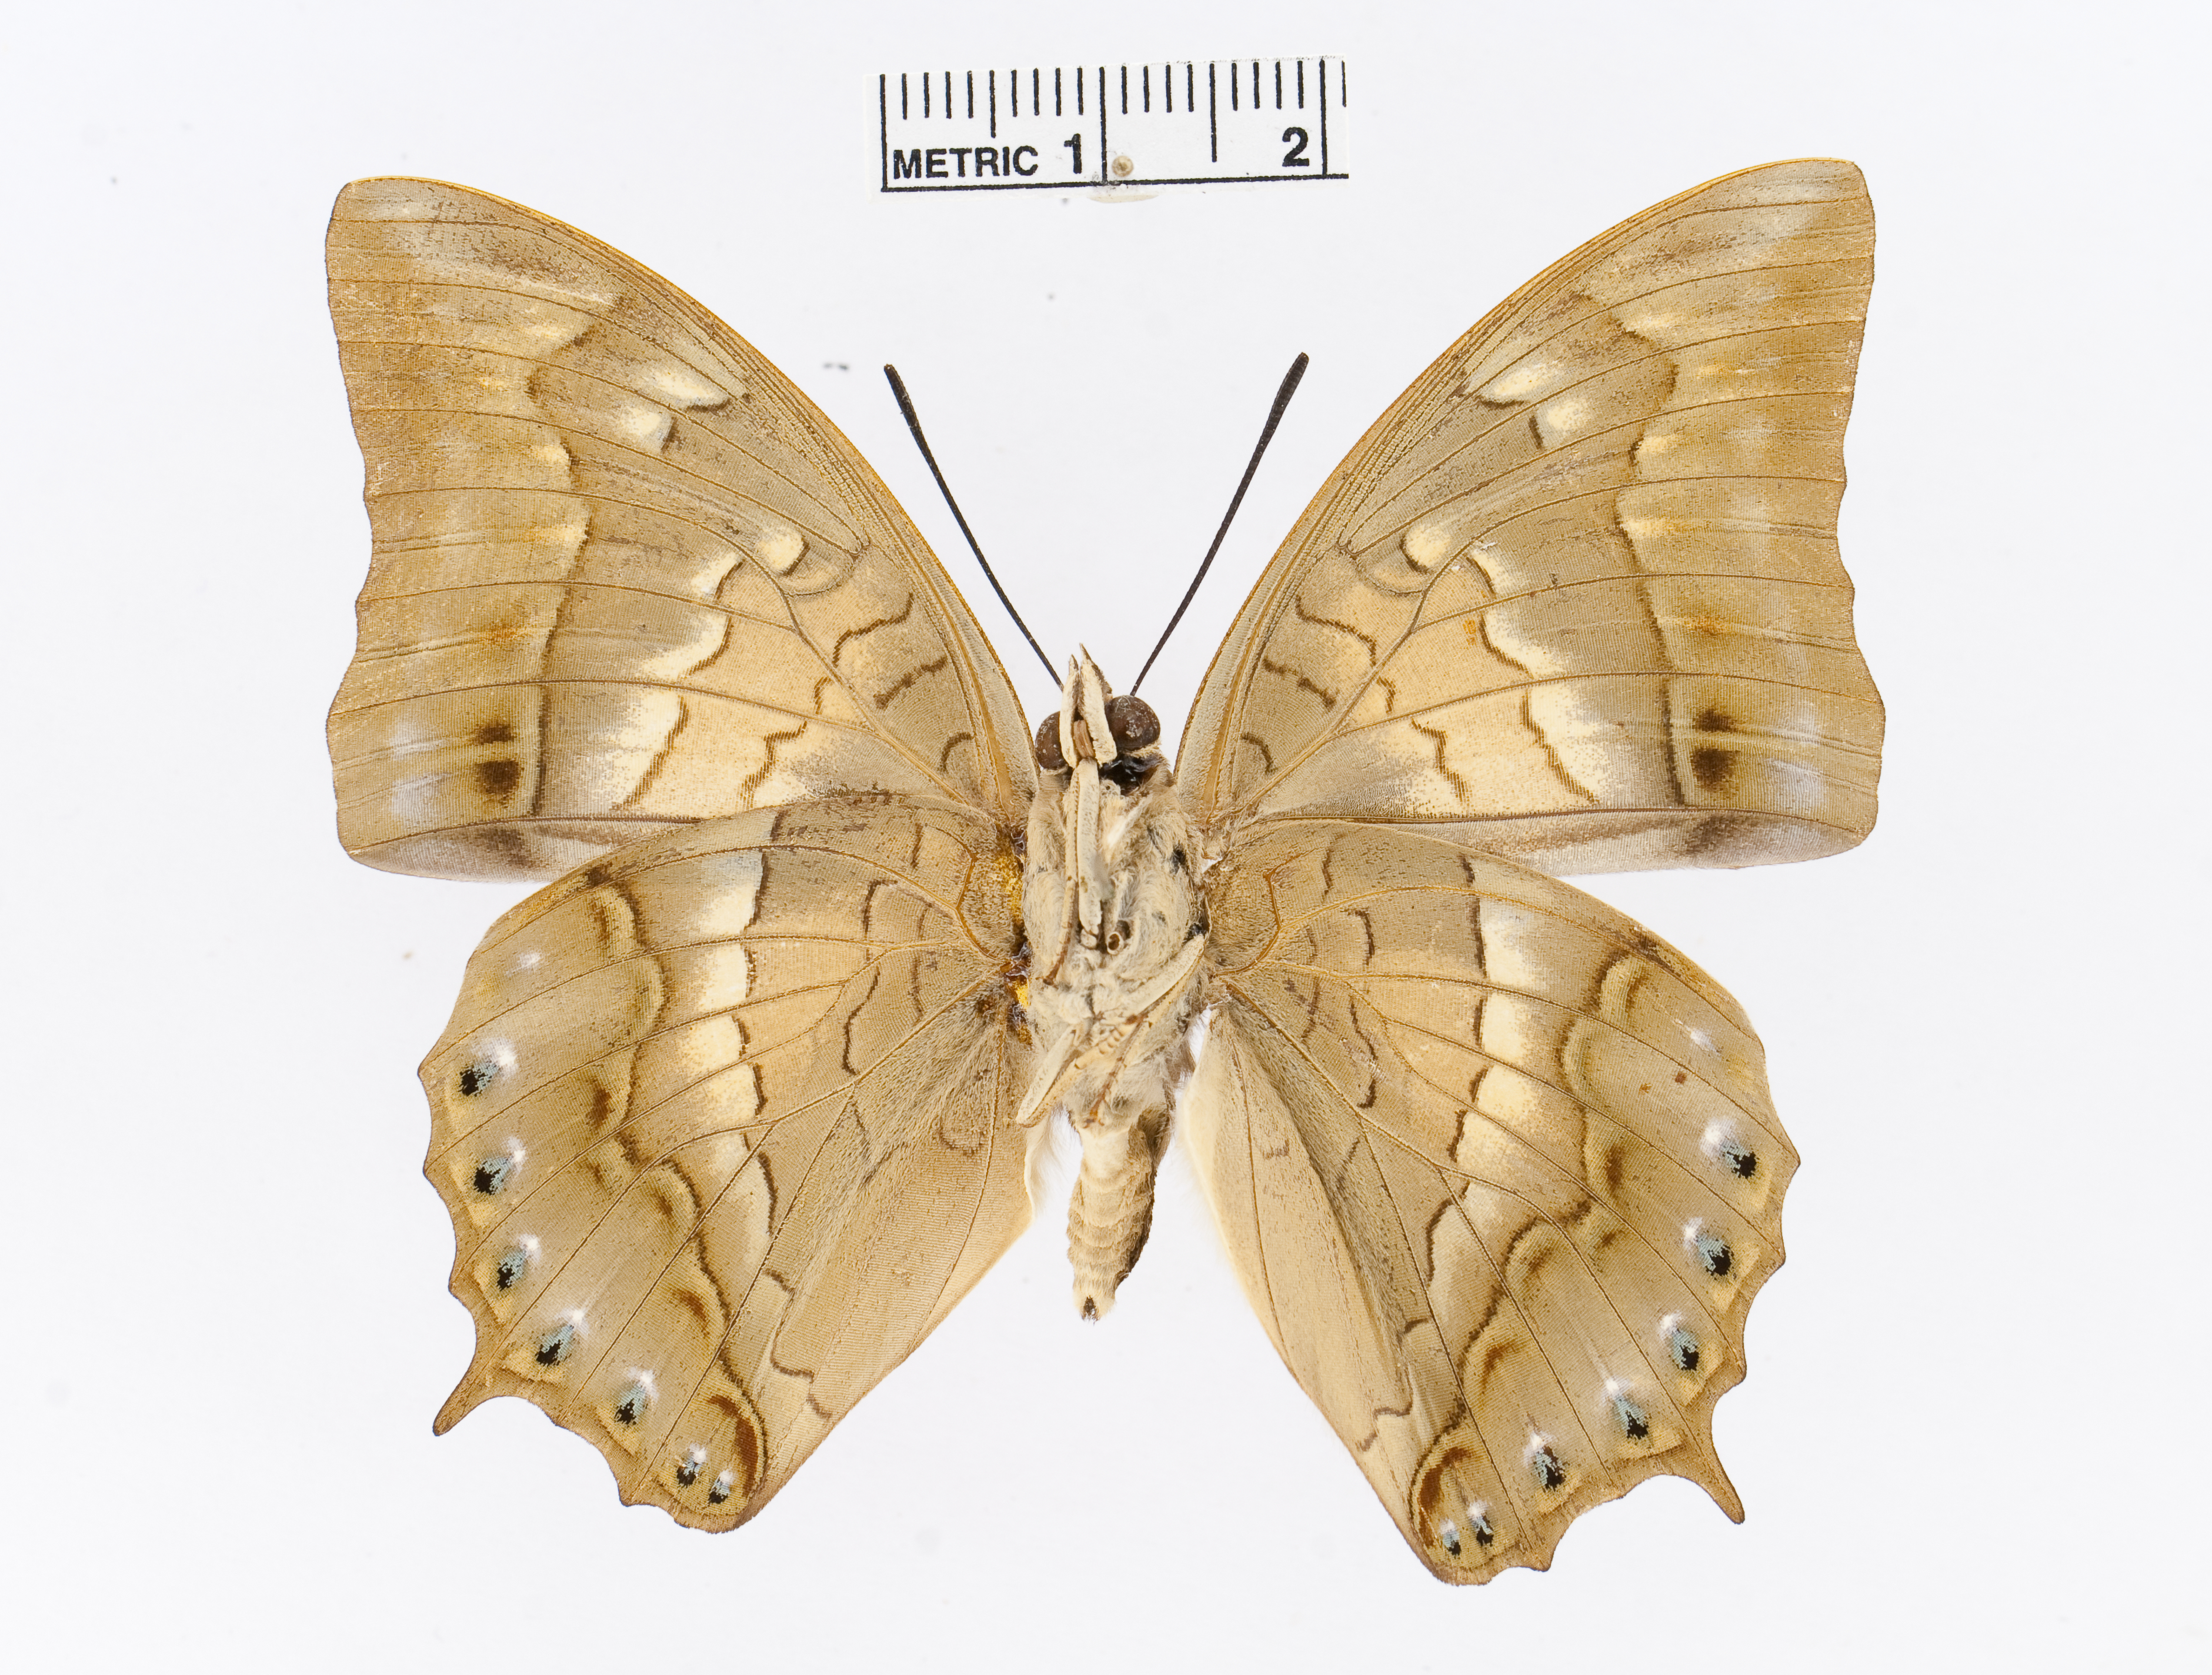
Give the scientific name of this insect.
Charaxes nitebis
